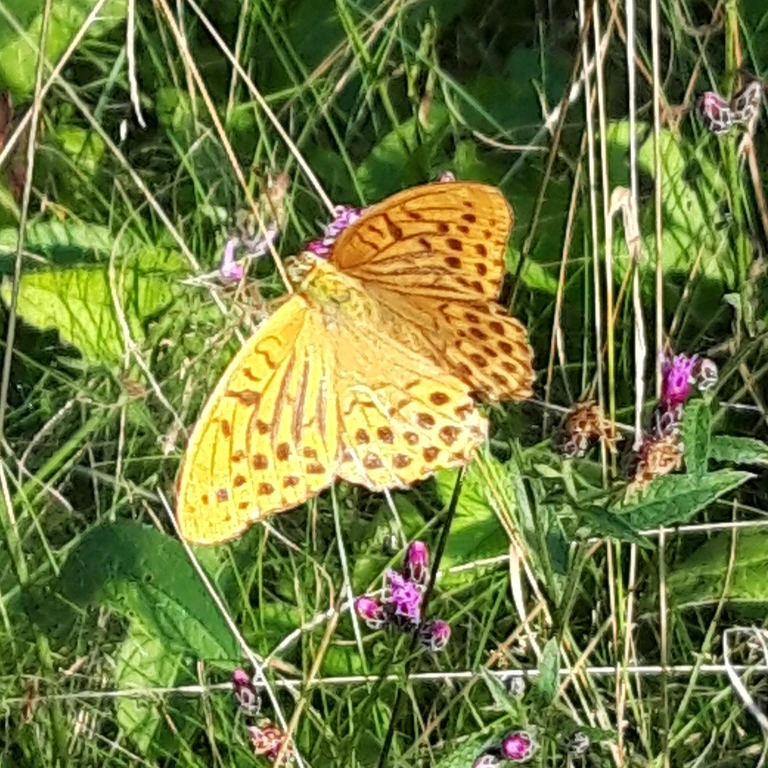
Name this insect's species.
Argynnis paphia
